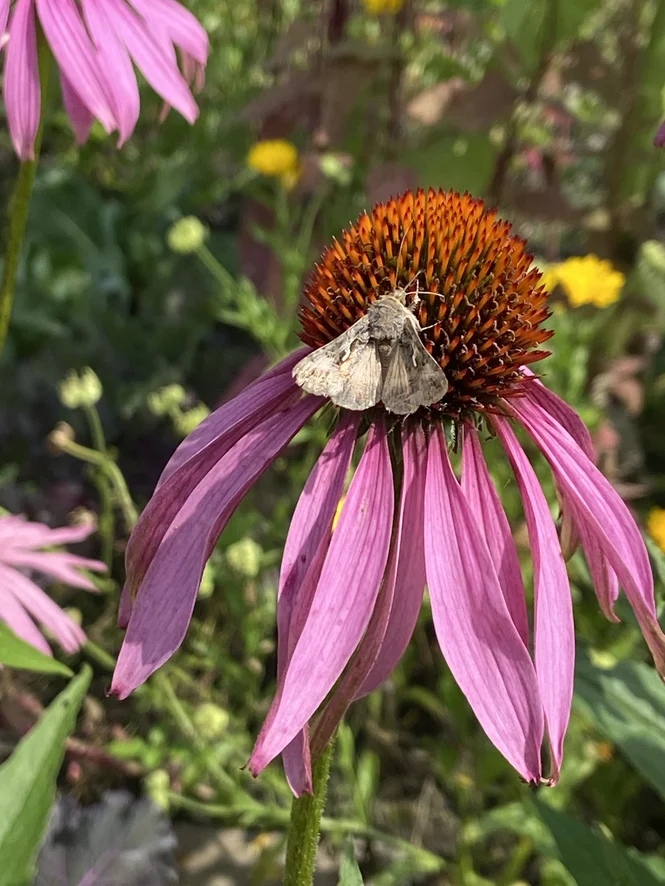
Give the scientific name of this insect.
Autographa gamma
